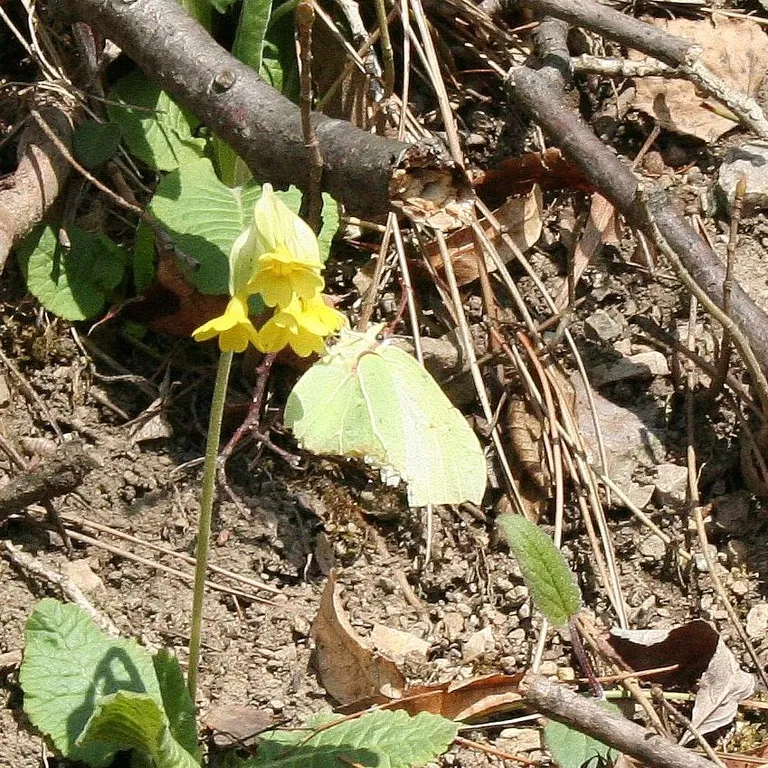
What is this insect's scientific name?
Gonepteryx rhamni
